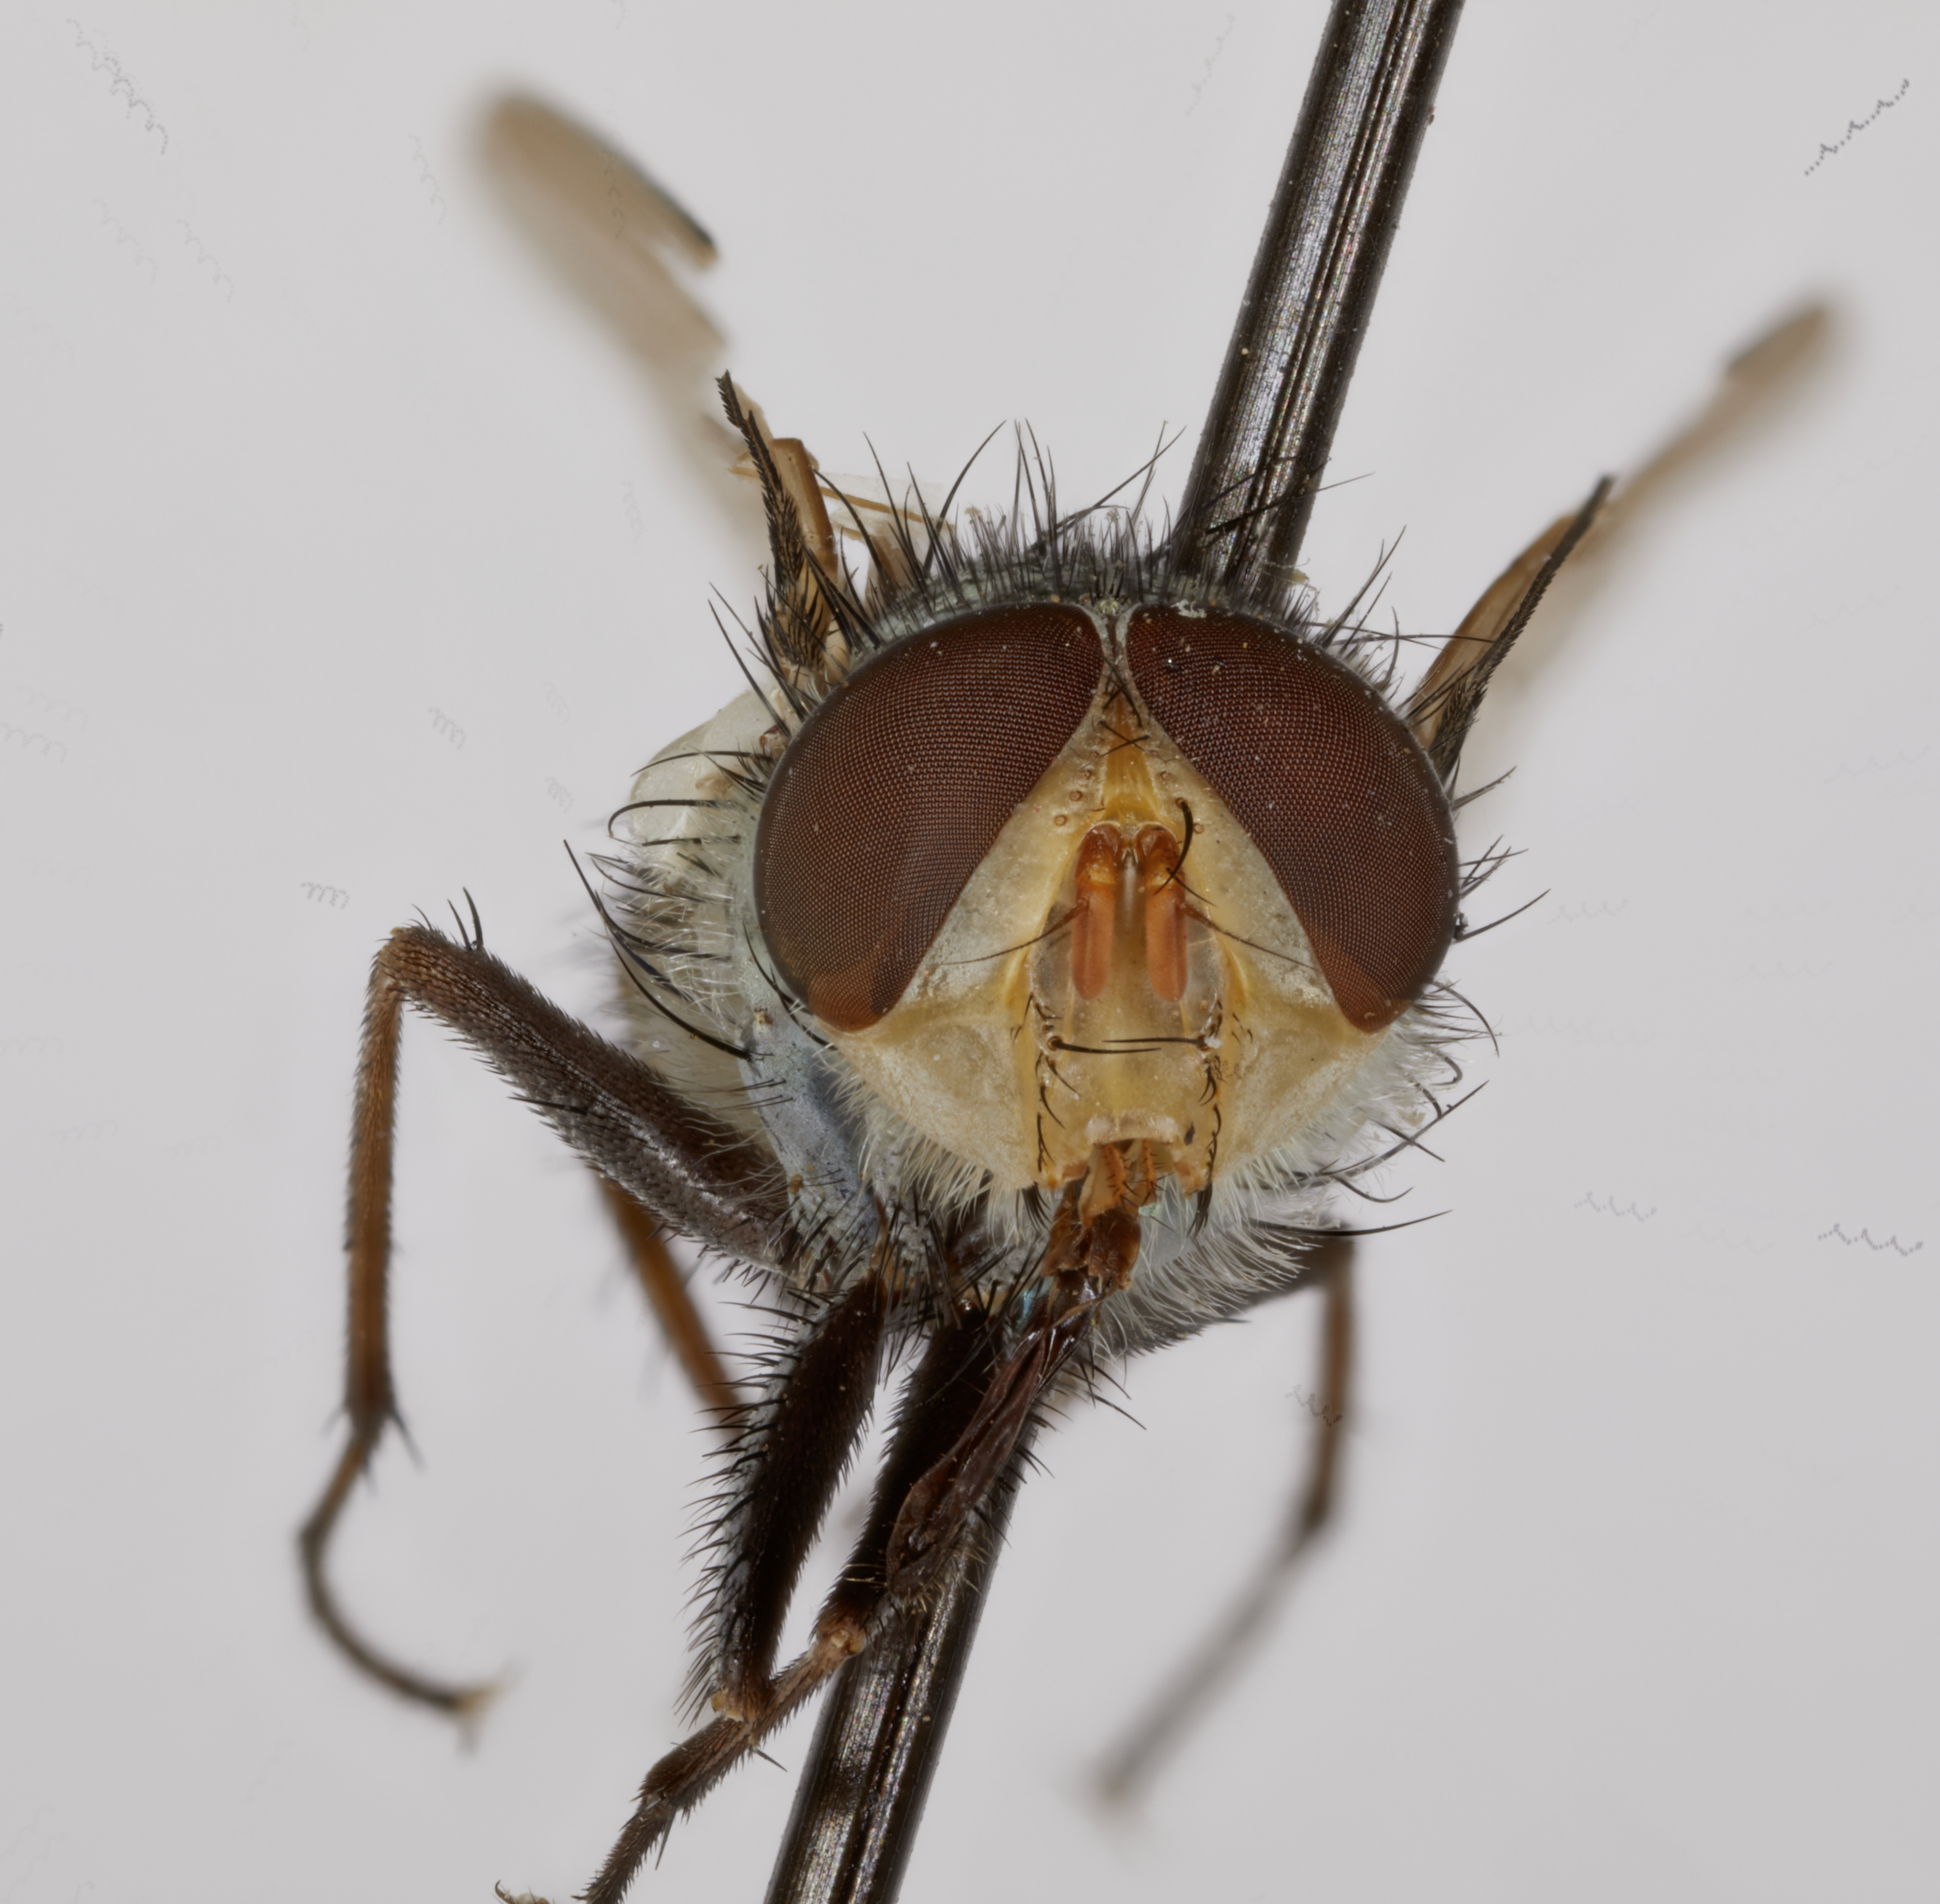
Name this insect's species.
Metallea ilingworthi (also Metallea illingworthi)
